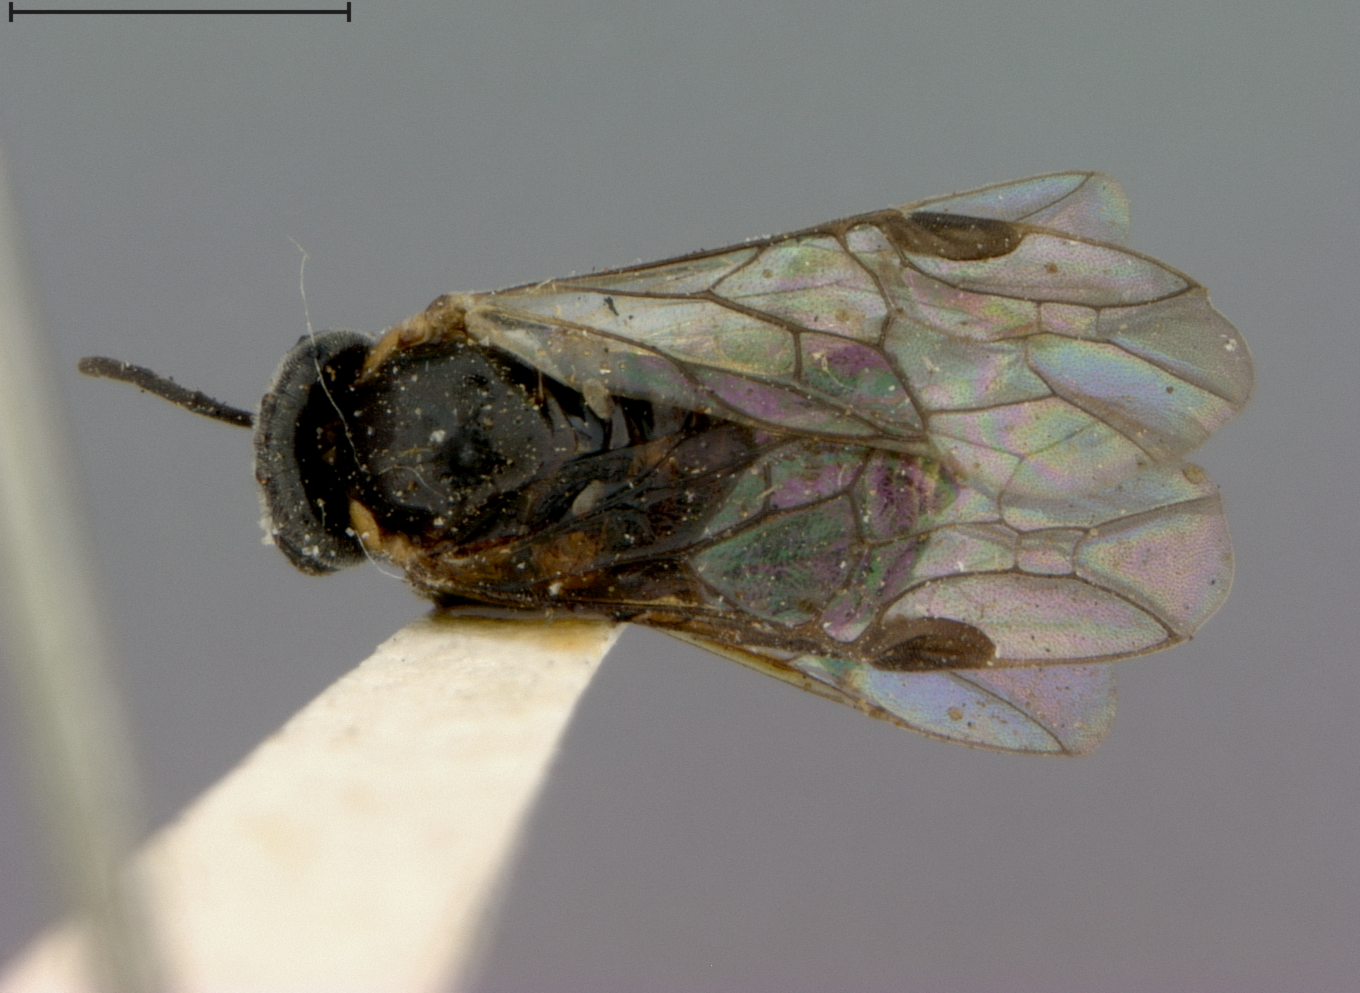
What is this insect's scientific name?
Gymnonychus californicus
